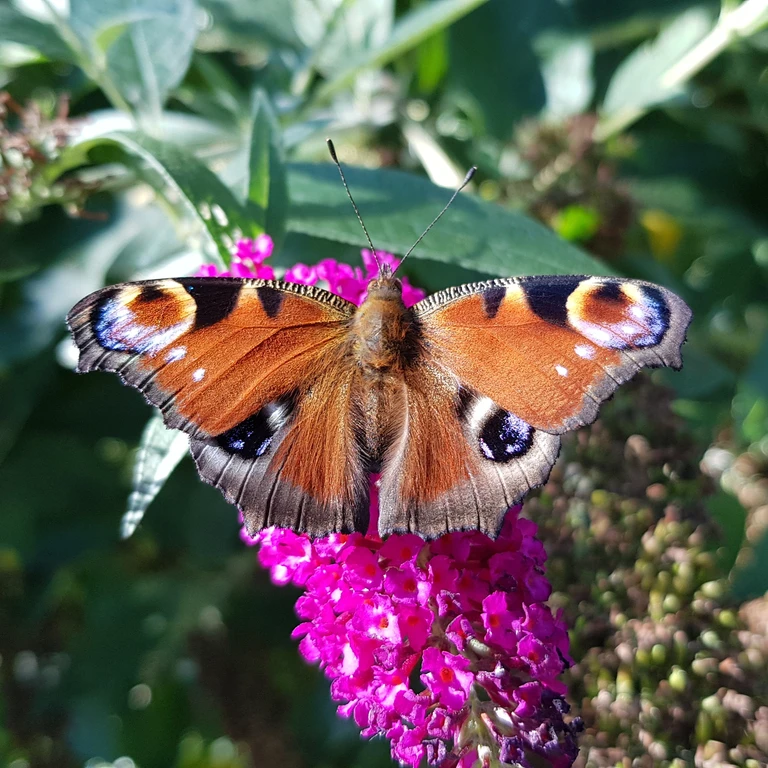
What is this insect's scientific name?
Aglais io
